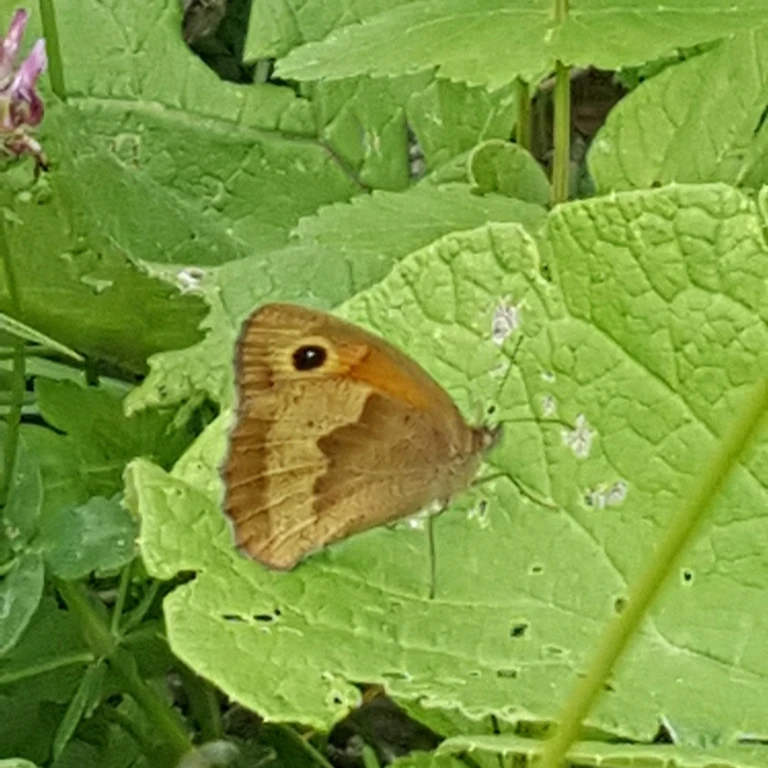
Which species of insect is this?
Maniola jurtina
